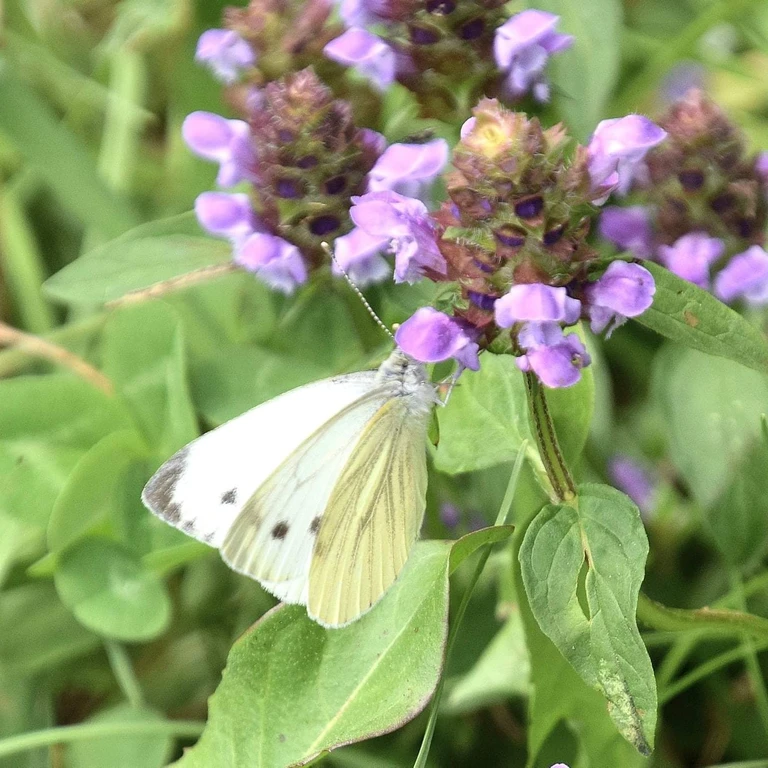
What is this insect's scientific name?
Pieris napi
